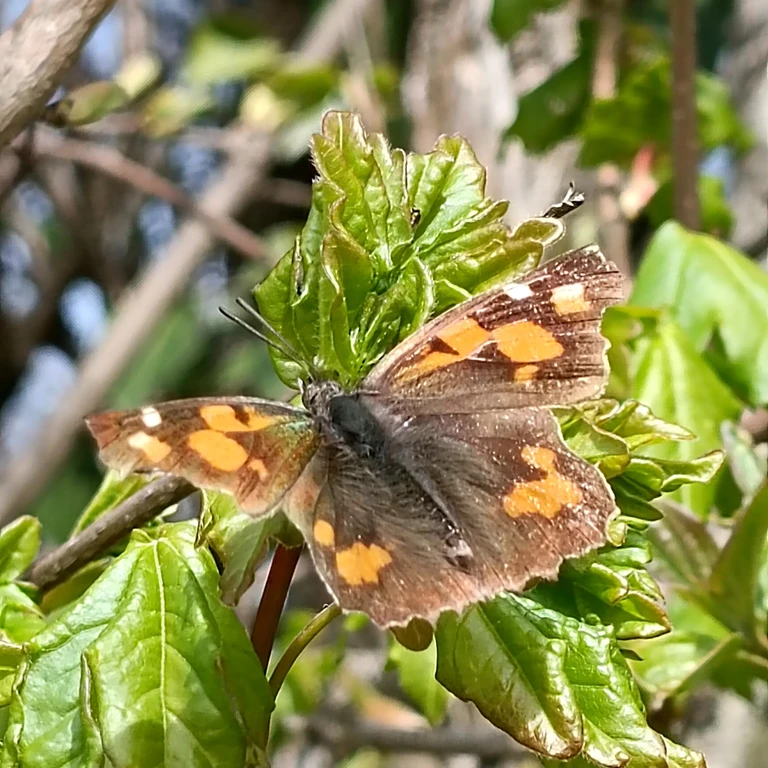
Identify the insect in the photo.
Libythea celtis
